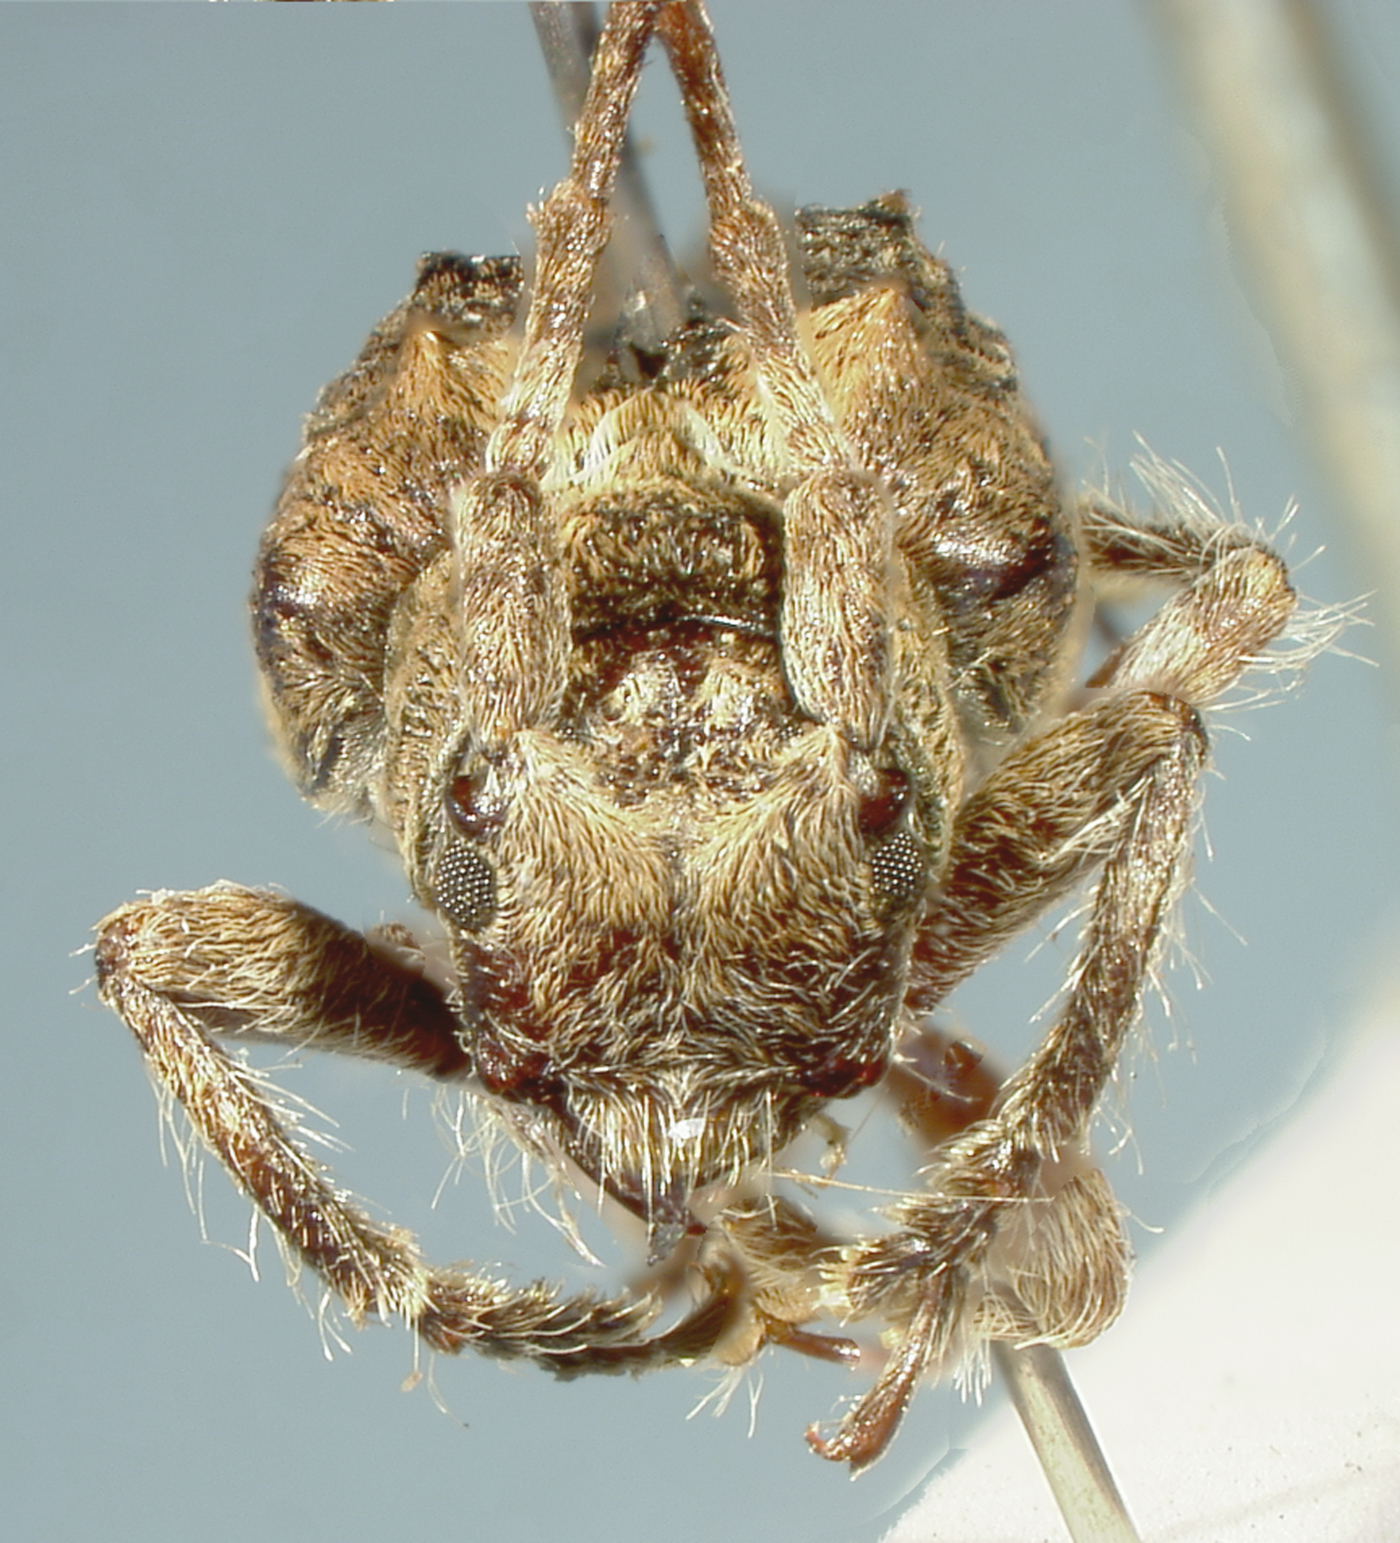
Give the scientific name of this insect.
Pterolophia borneensis
